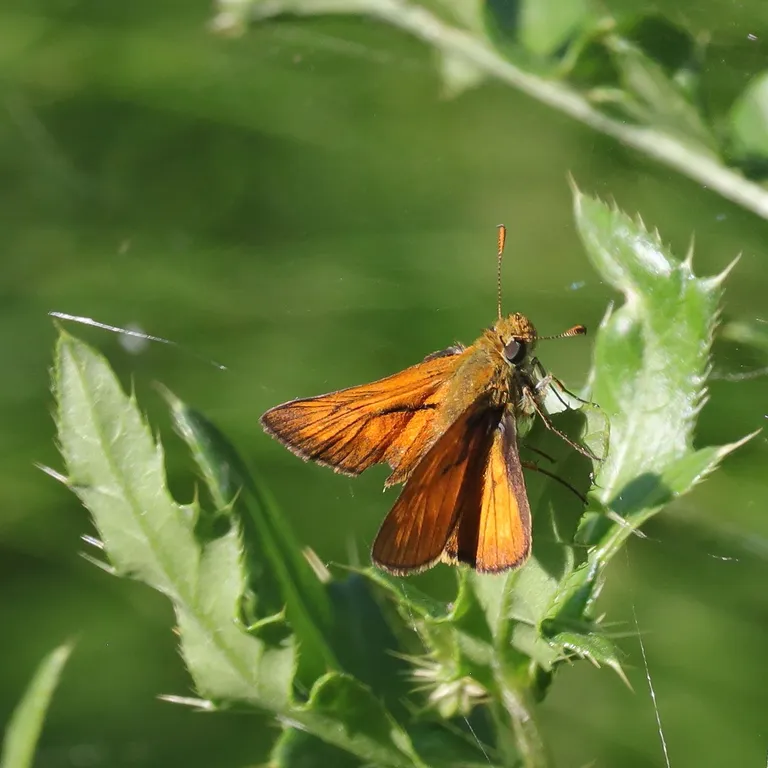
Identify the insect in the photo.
Ochlodes sylvanus (also Ochlodes venata)
